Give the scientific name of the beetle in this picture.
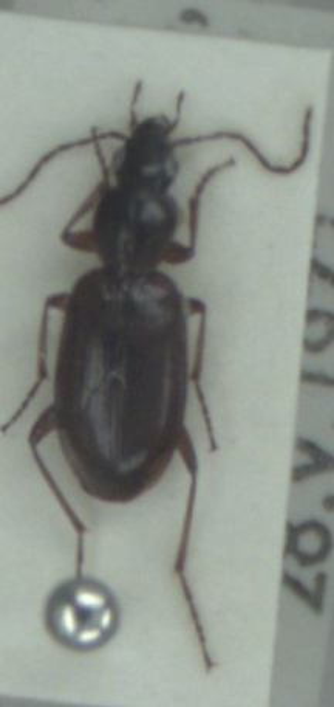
Agonum thoreyi
